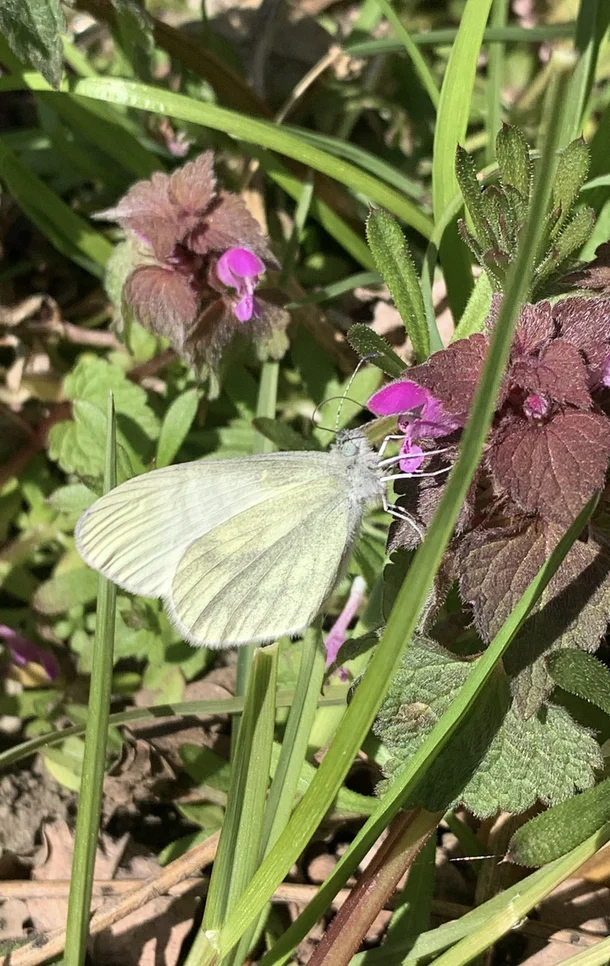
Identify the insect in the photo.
Leptidea sinapis/juvernica
